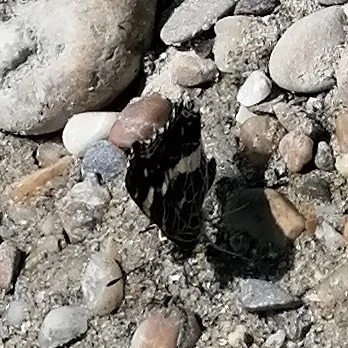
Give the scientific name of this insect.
Araschnia levana
